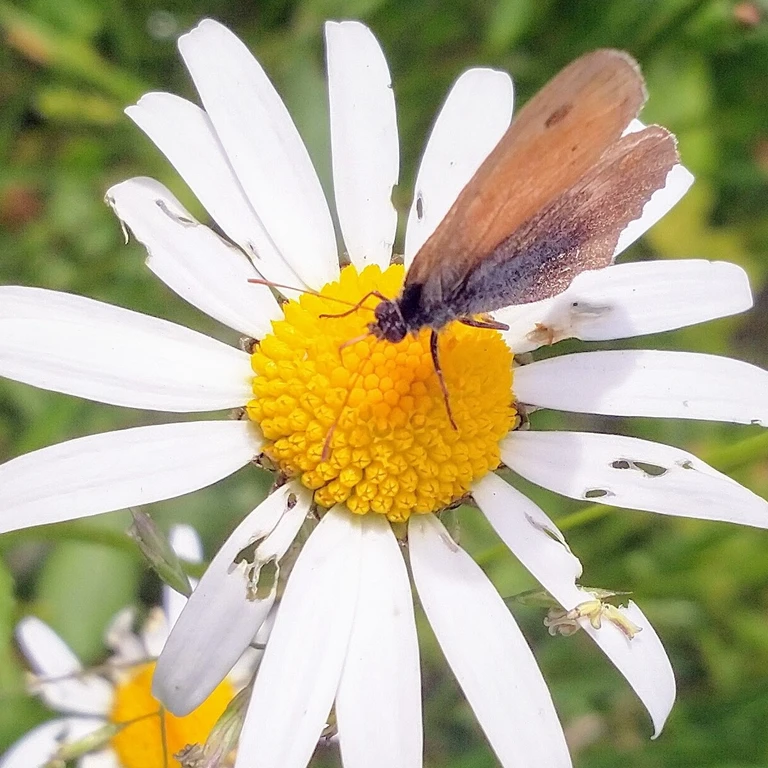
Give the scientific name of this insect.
Coenonympha pamphilus
